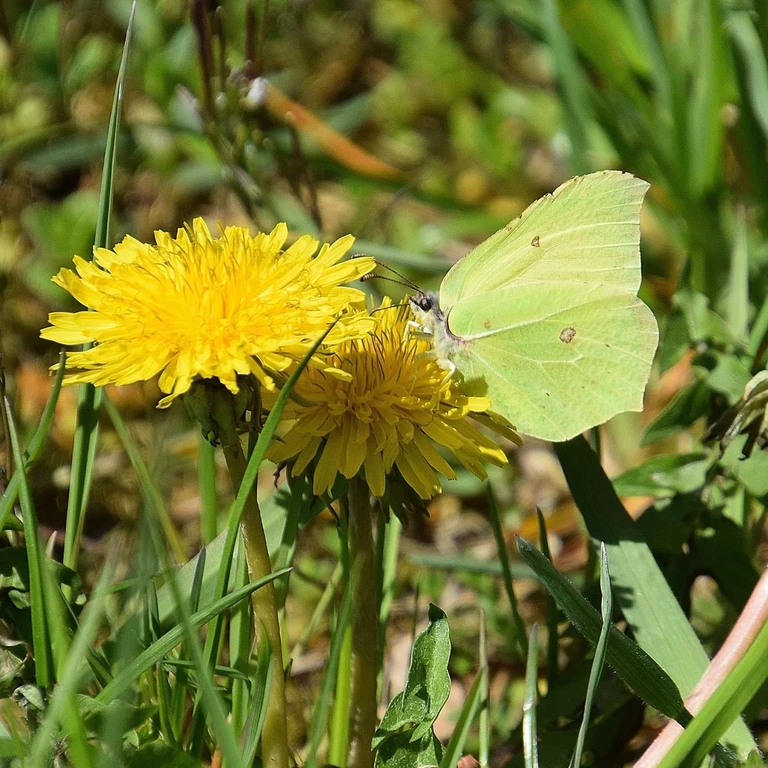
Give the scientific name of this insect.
Gonepteryx rhamni
